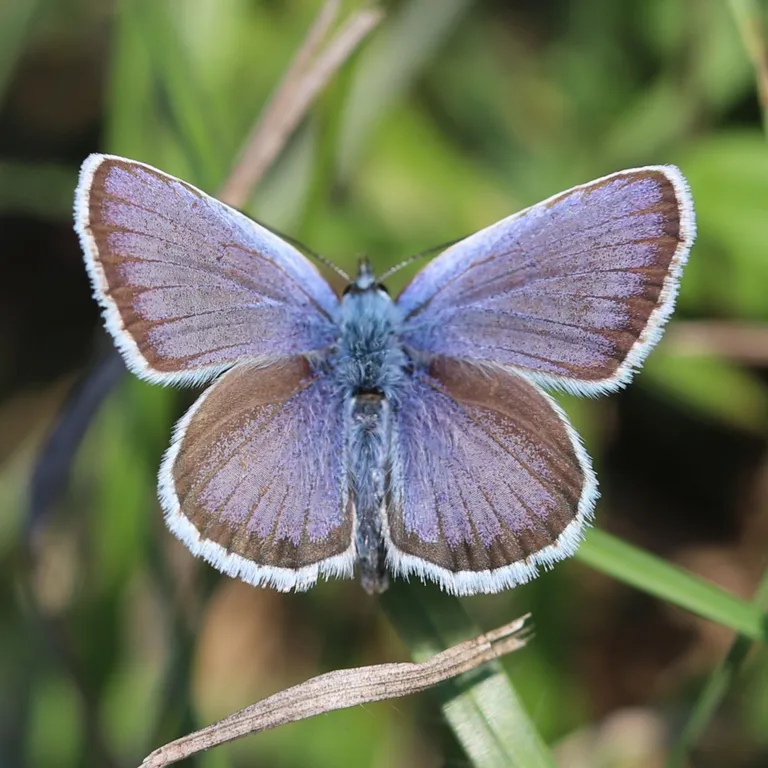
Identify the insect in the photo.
Plebejus argus
